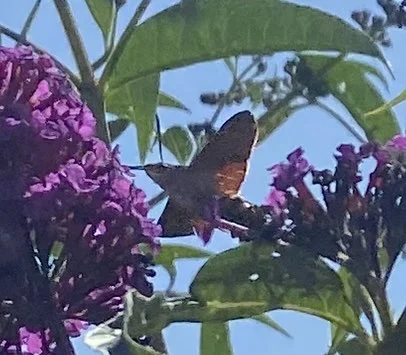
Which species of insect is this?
Macroglossum stellatarum
